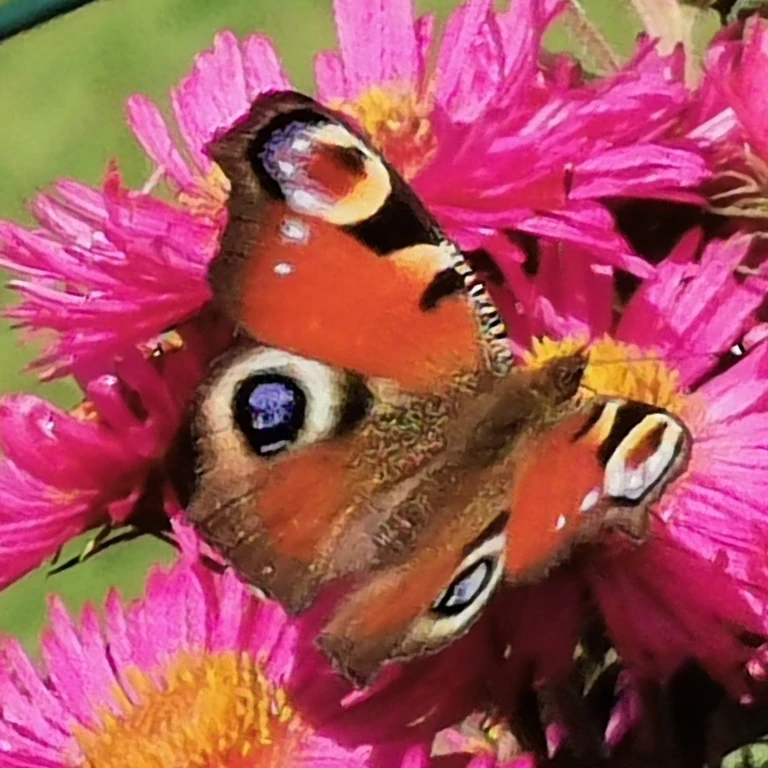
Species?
Aglais io
